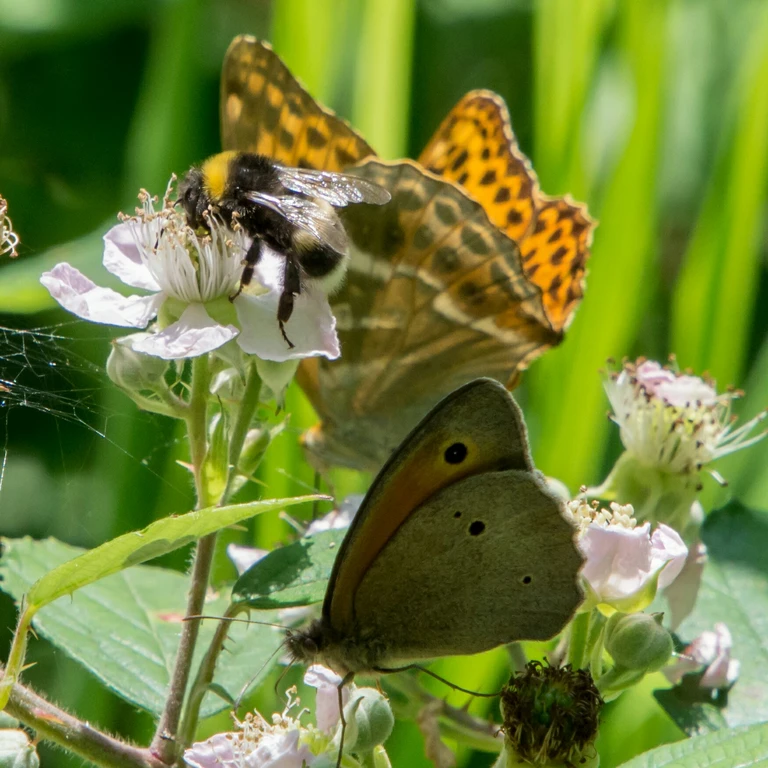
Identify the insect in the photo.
Maniola jurtina
